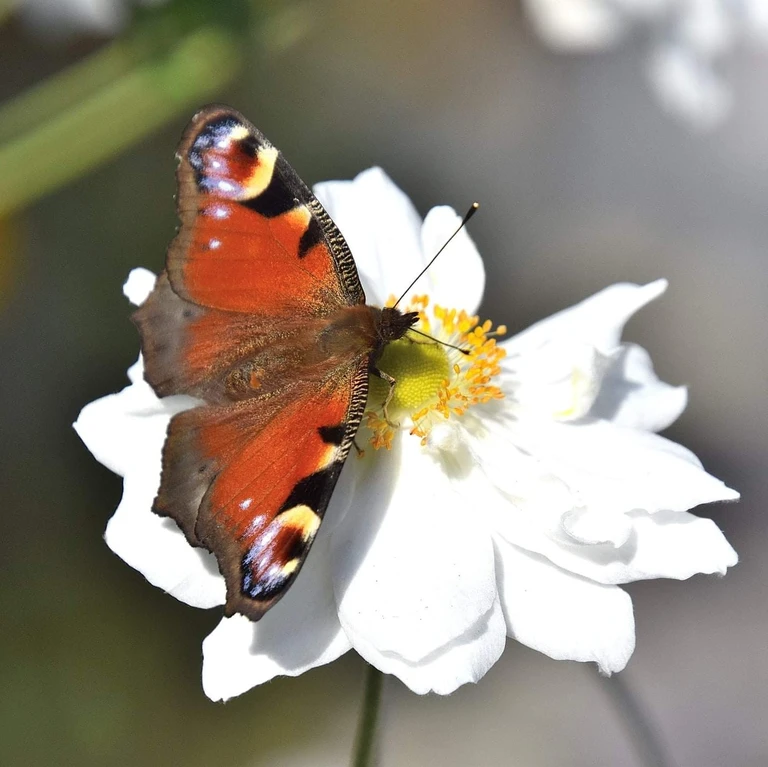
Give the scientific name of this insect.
Aglais io
